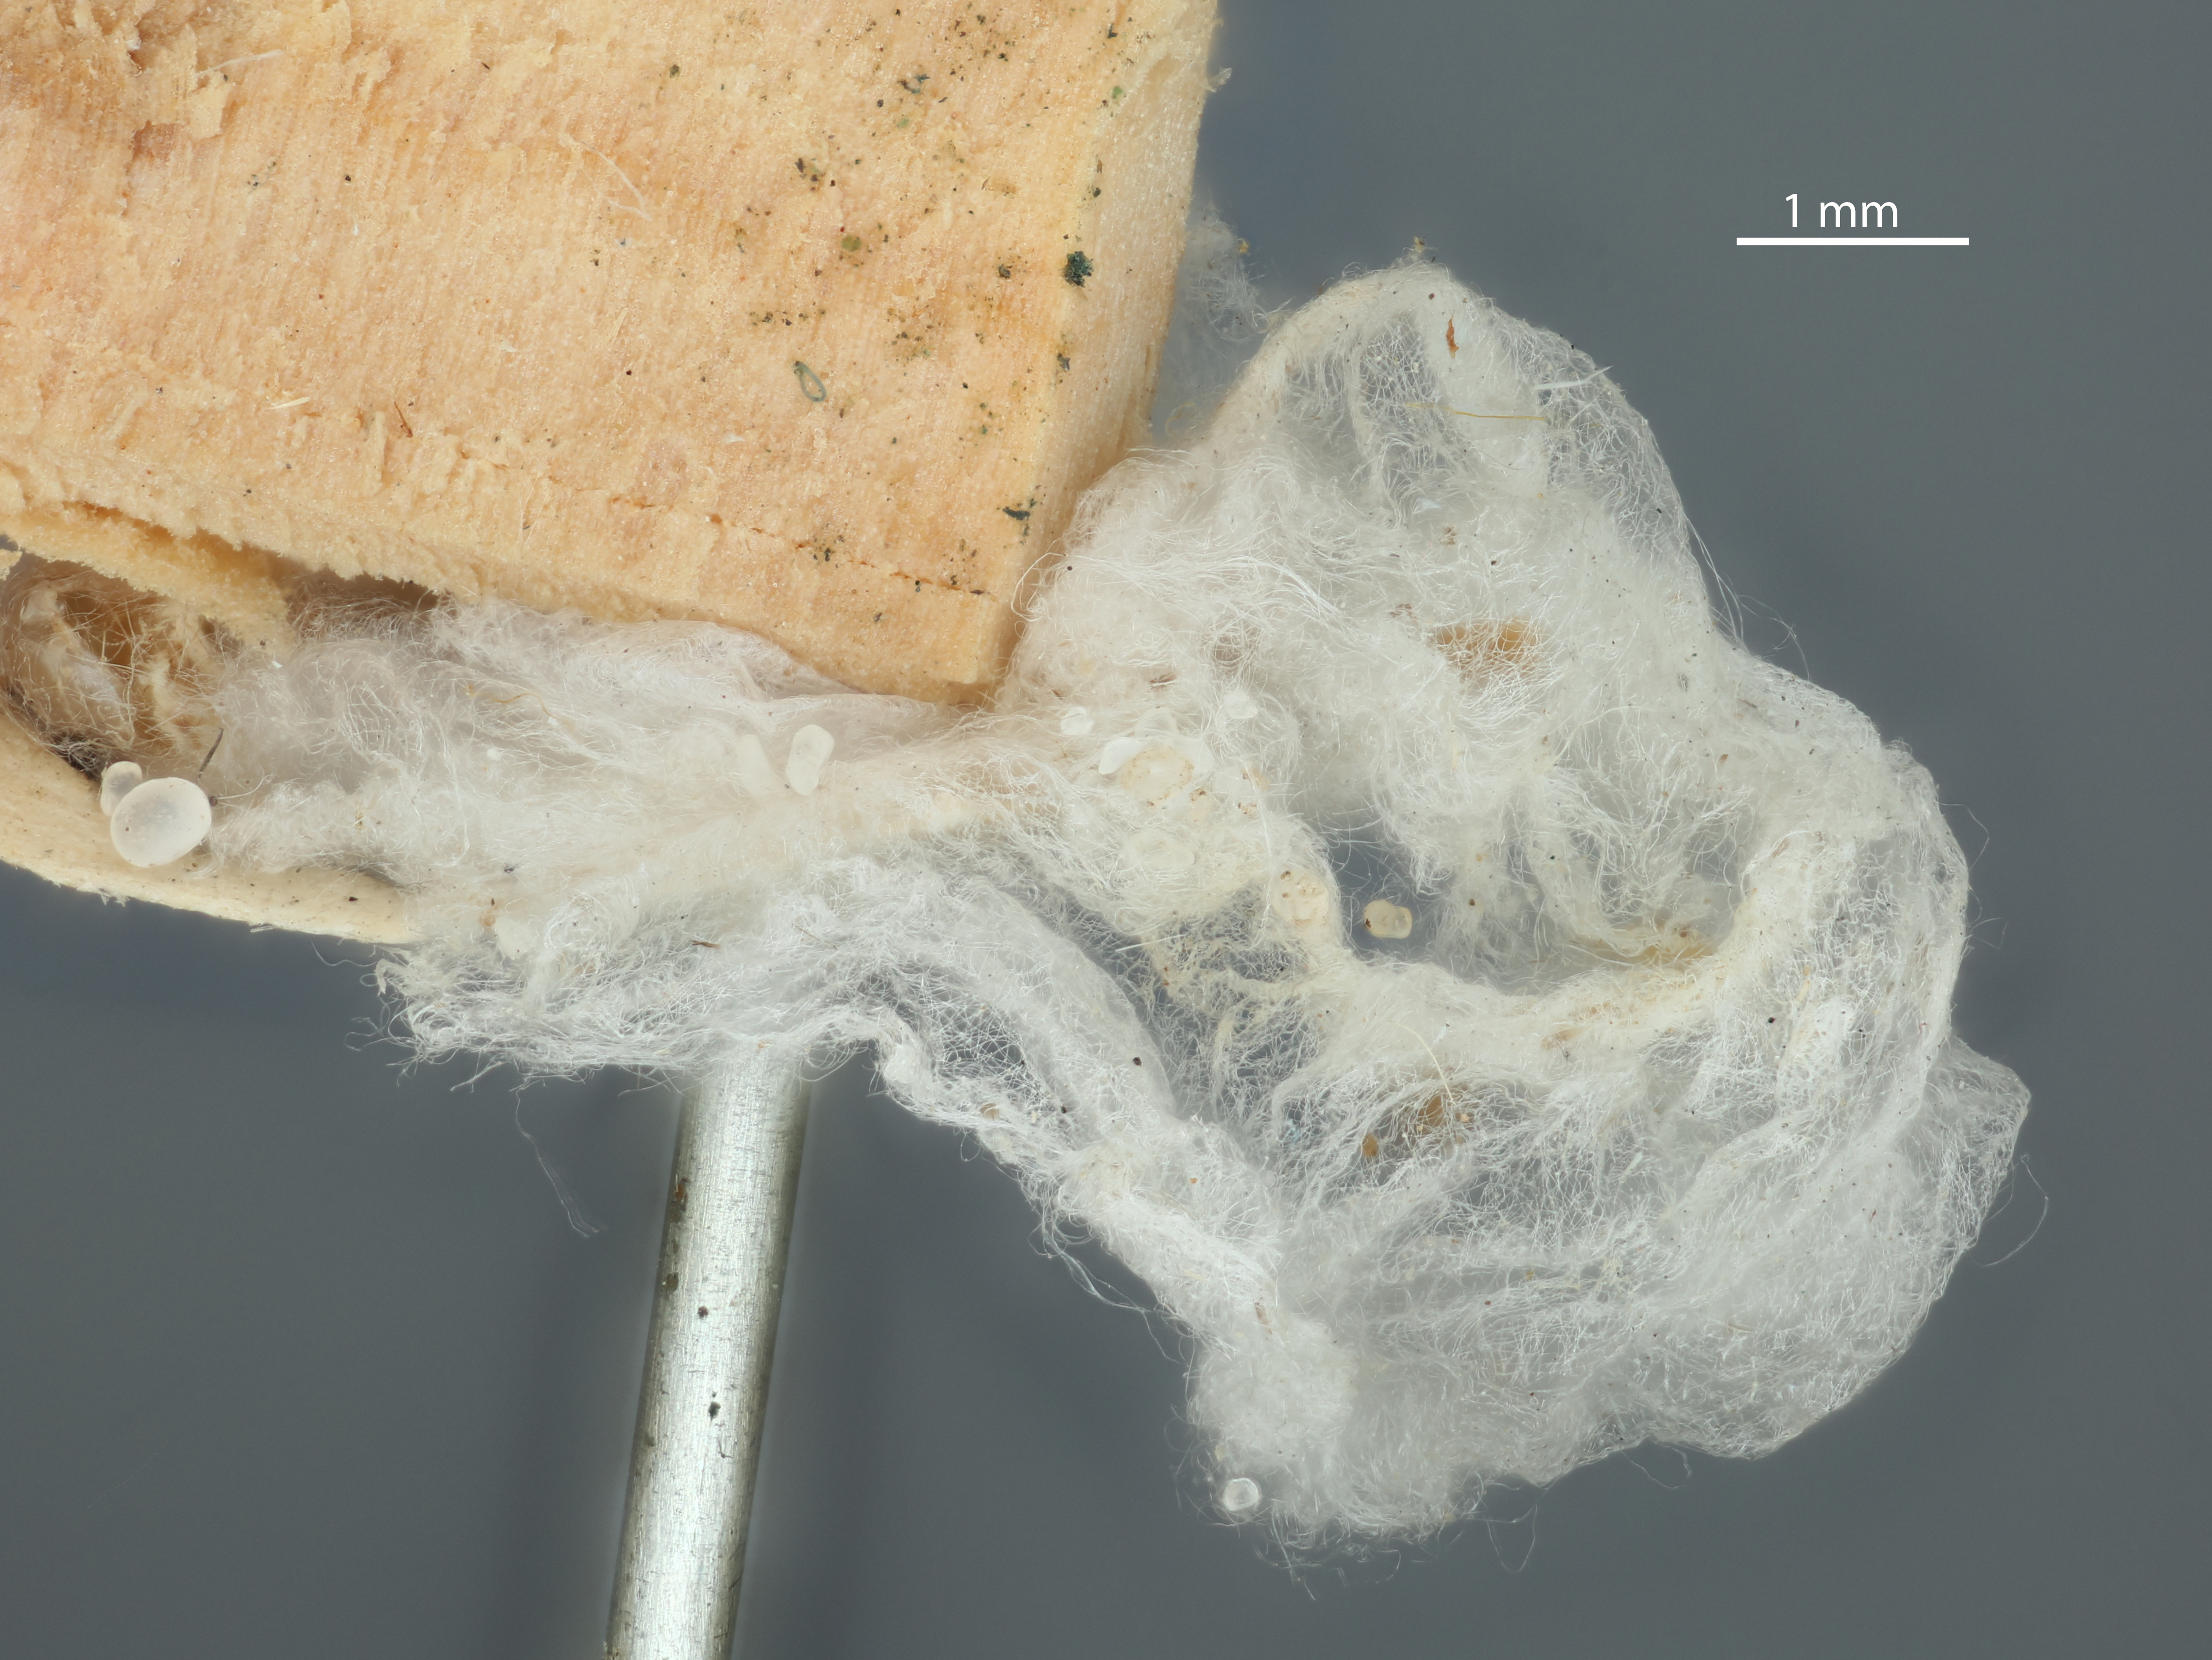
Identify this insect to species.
Microdus albocinctus
